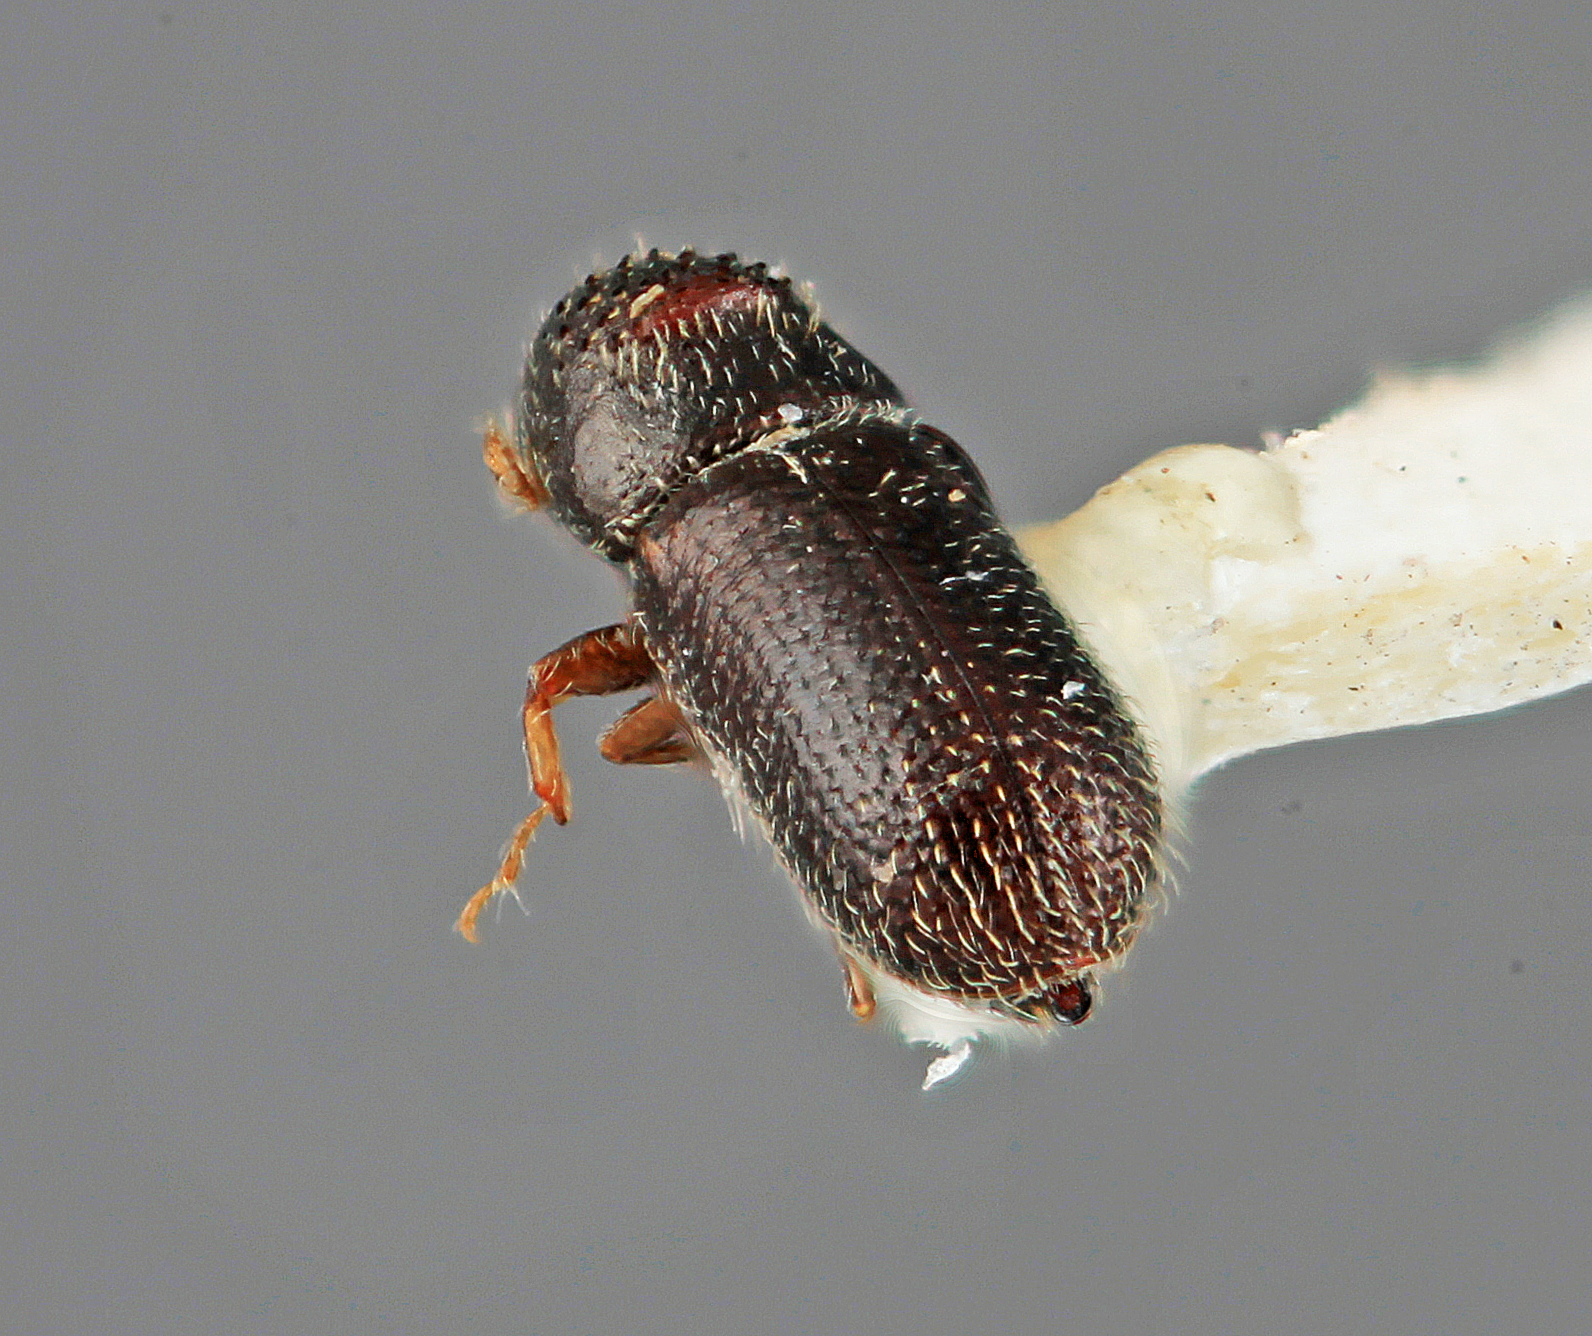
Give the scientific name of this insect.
Pseudothysanoes cuspidis
